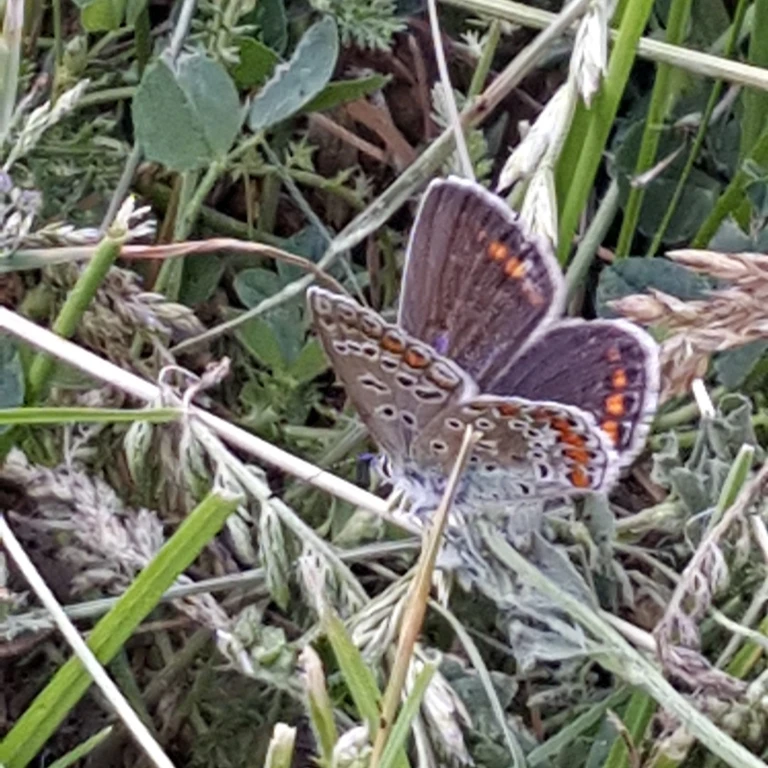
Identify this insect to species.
Polyommatus icarus
